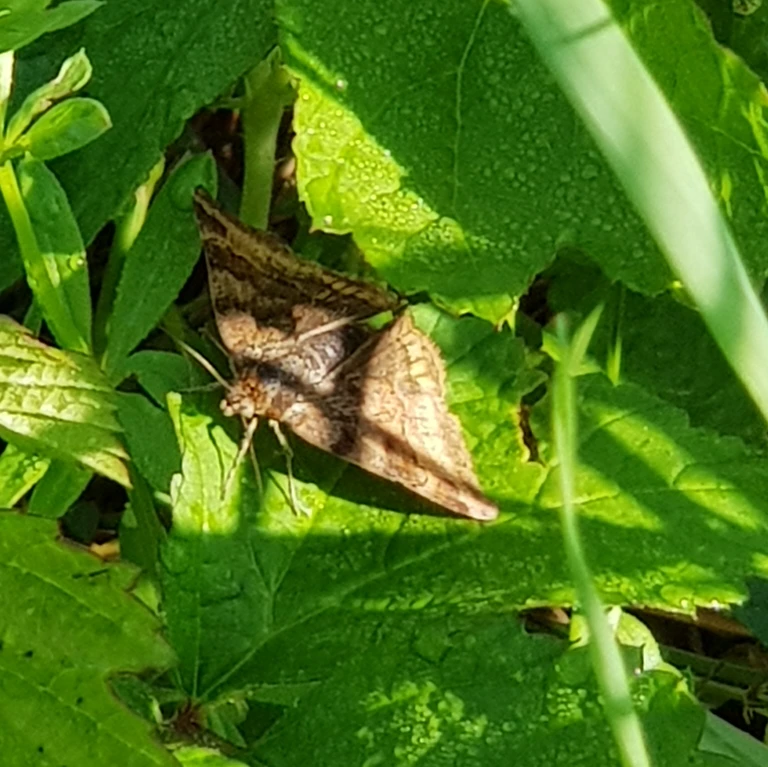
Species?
Euclidia glyphica
